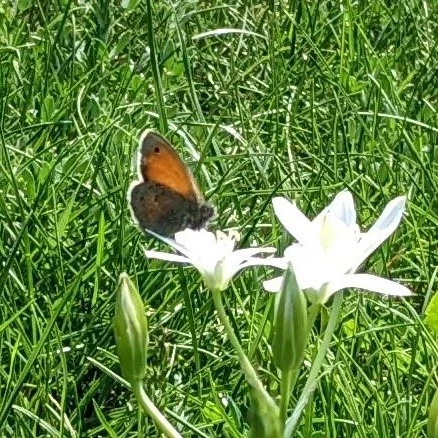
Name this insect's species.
Coenonympha pamphilus
